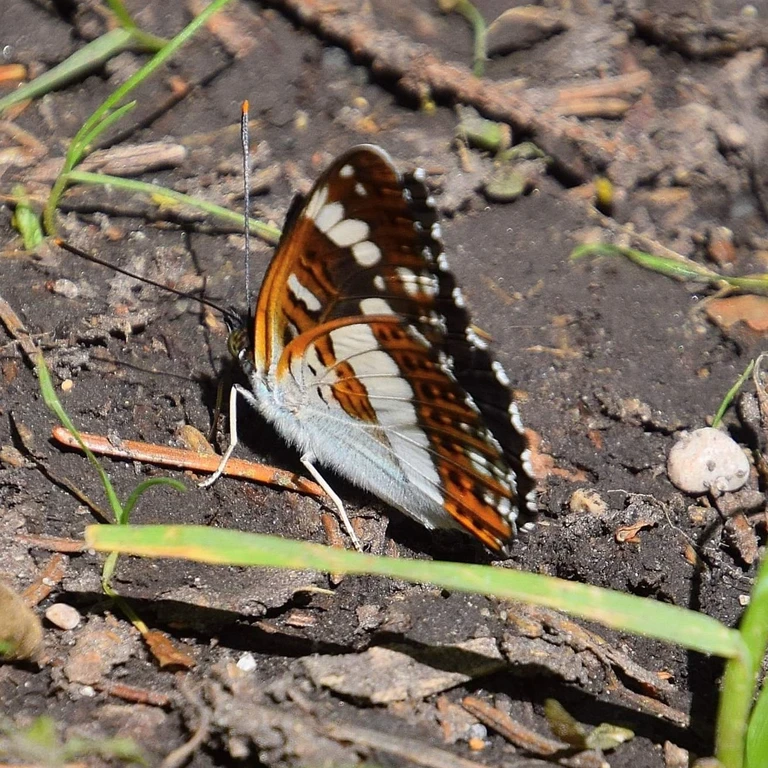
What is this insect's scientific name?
Limenitis camilla (also Ladoga camilla)
